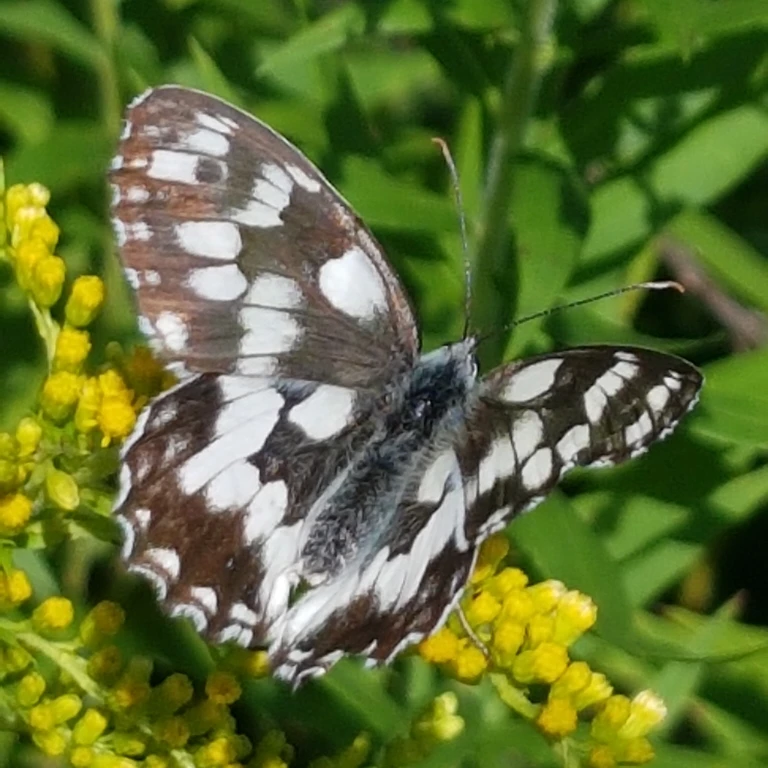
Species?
Melanargia galathea
